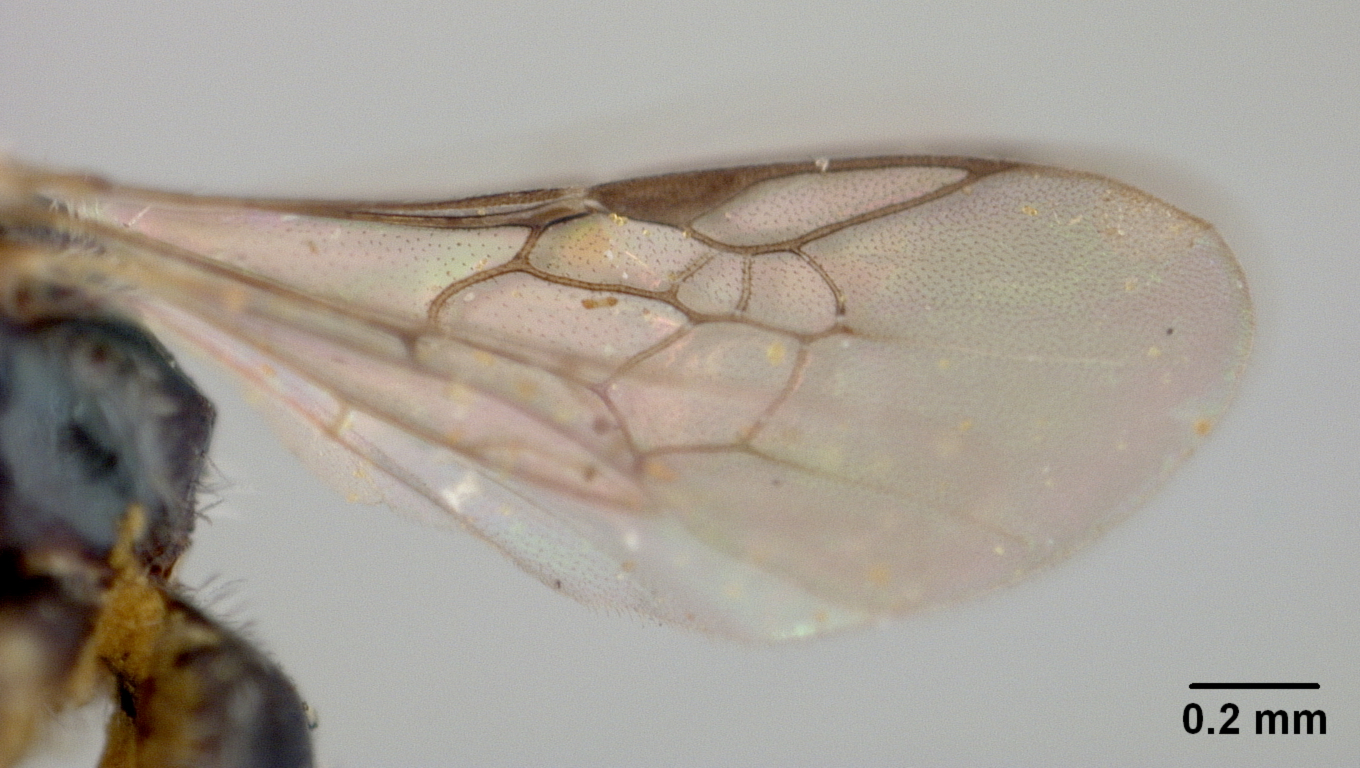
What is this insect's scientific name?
Conanthalictus cotullensis
